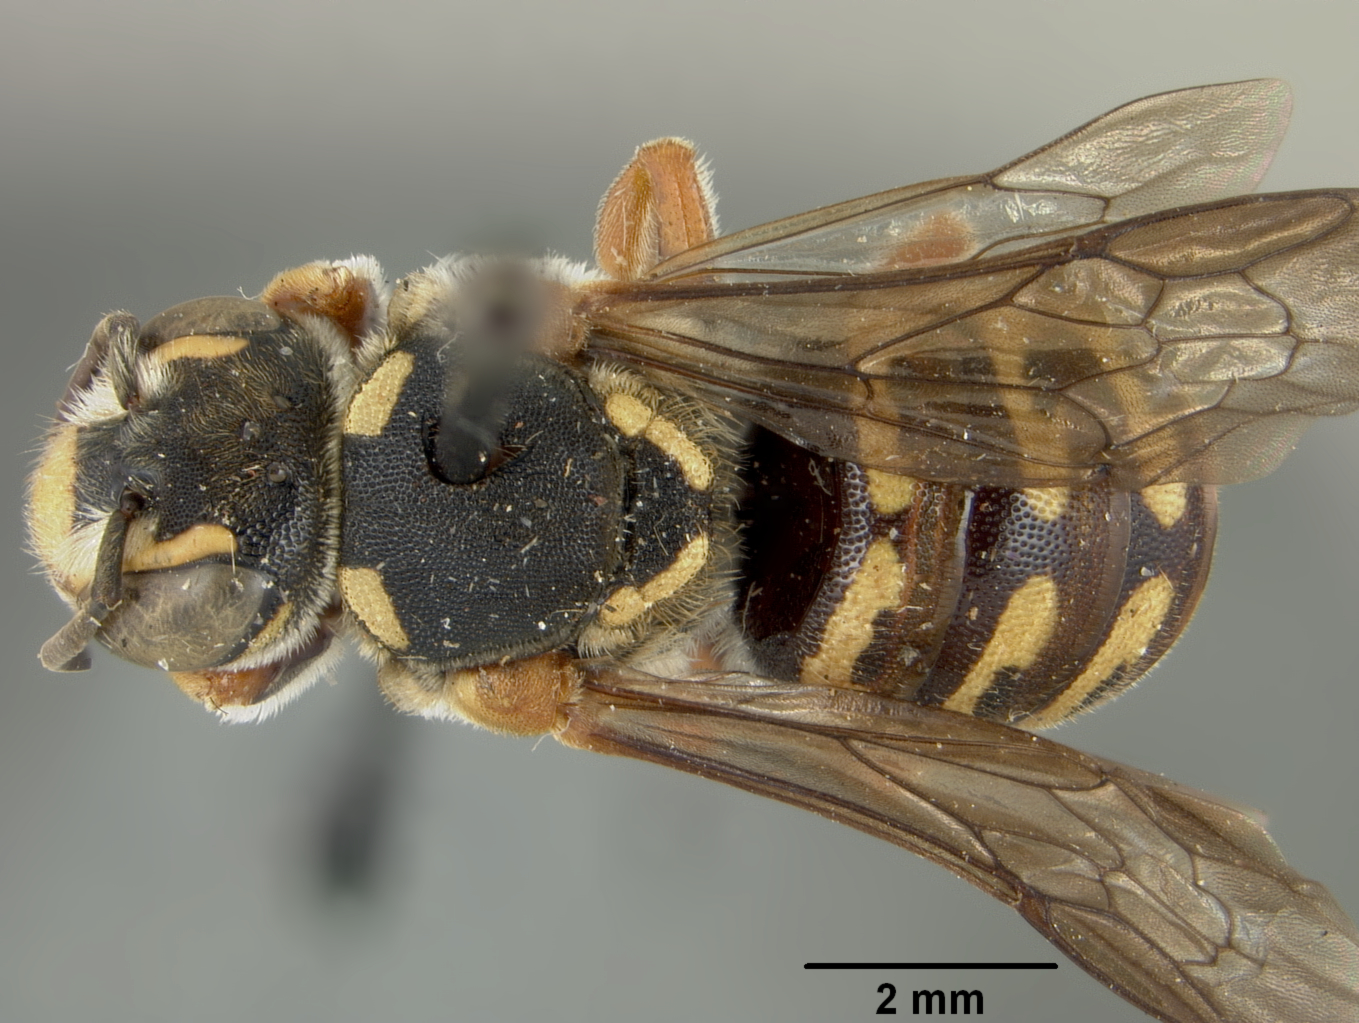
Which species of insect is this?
Dianthidium arizonicum
